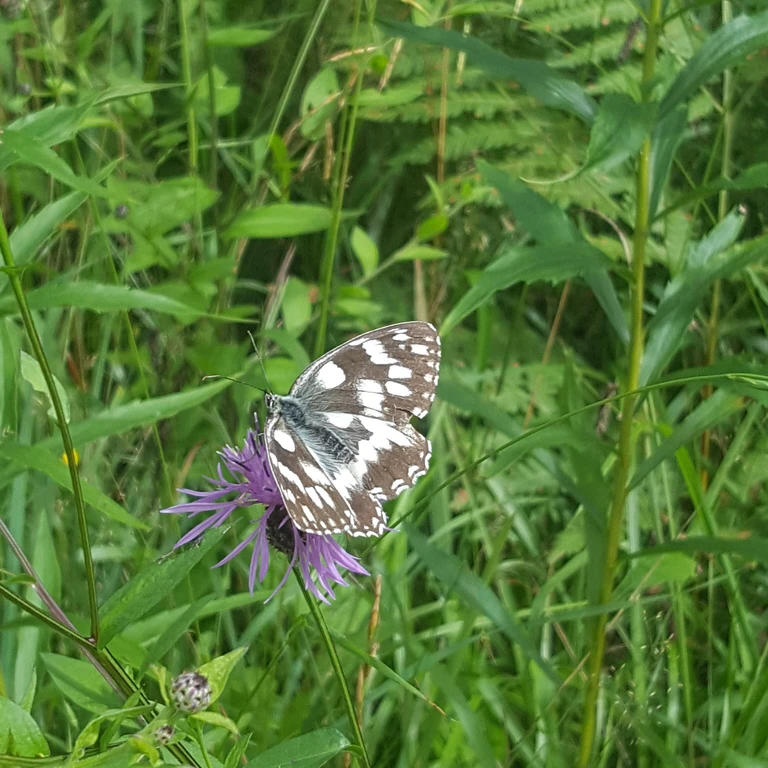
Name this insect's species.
Melanargia galathea
